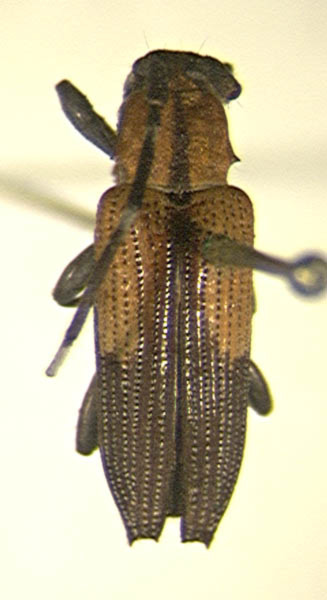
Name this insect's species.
Otroea similis
